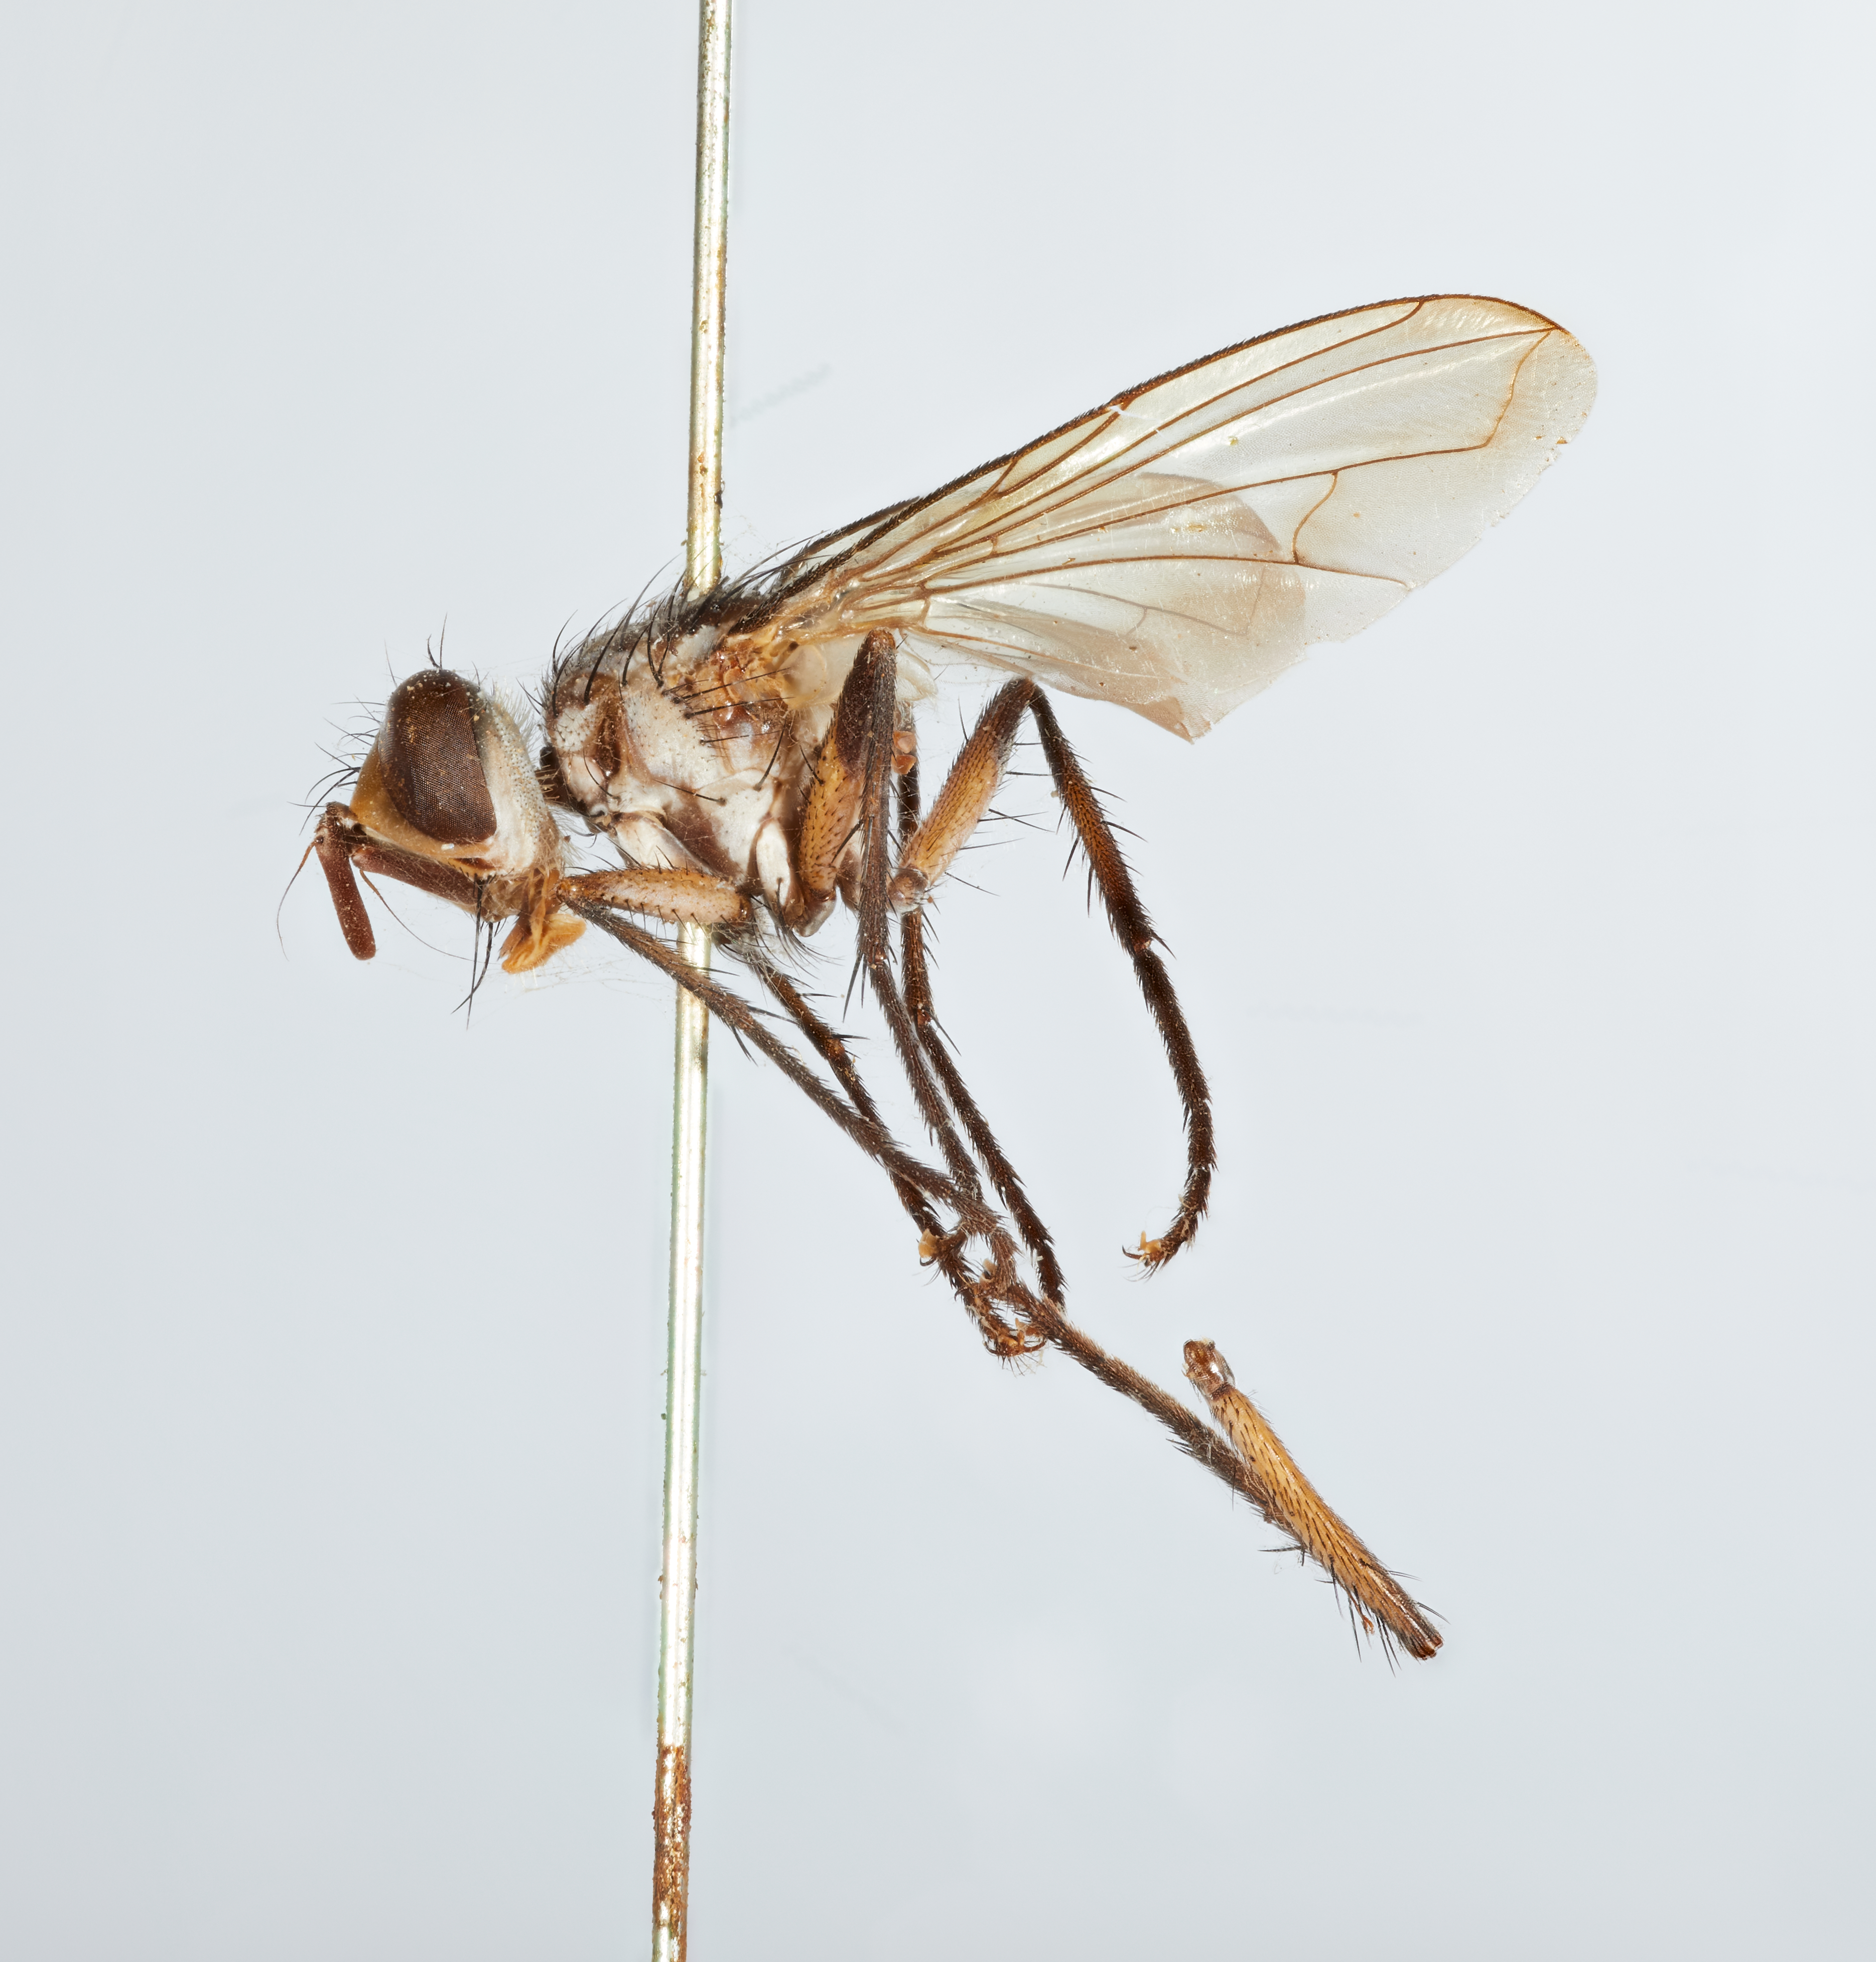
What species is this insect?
Zambesa makilingensis
